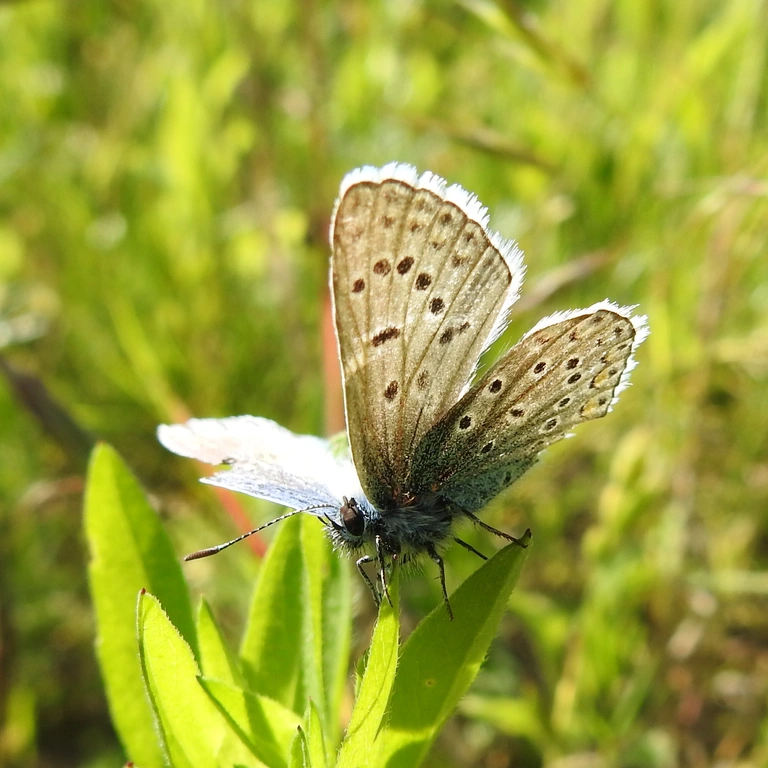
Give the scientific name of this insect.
Polyommatus icarus
